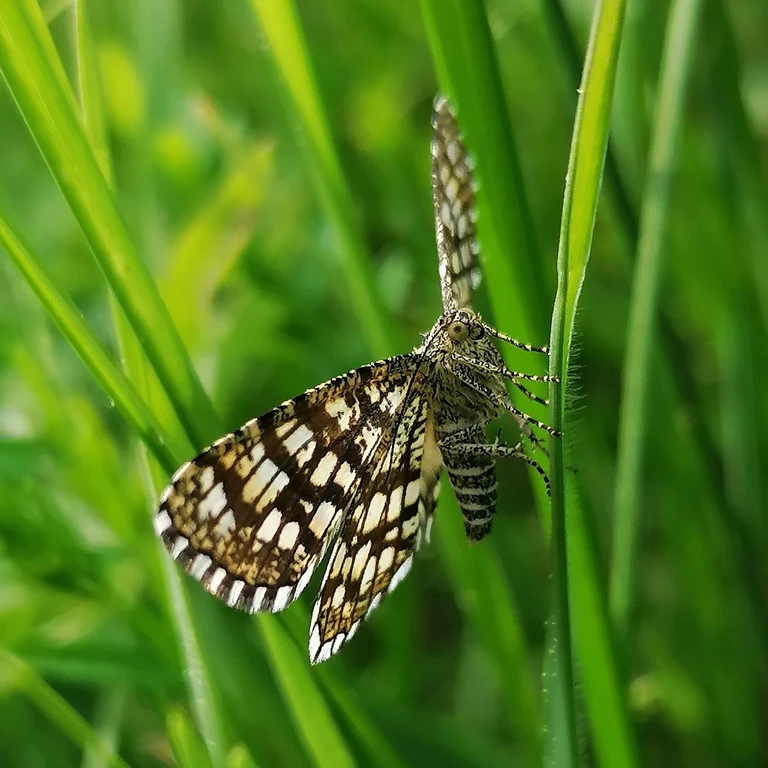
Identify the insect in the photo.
Chiasmia clathrata
